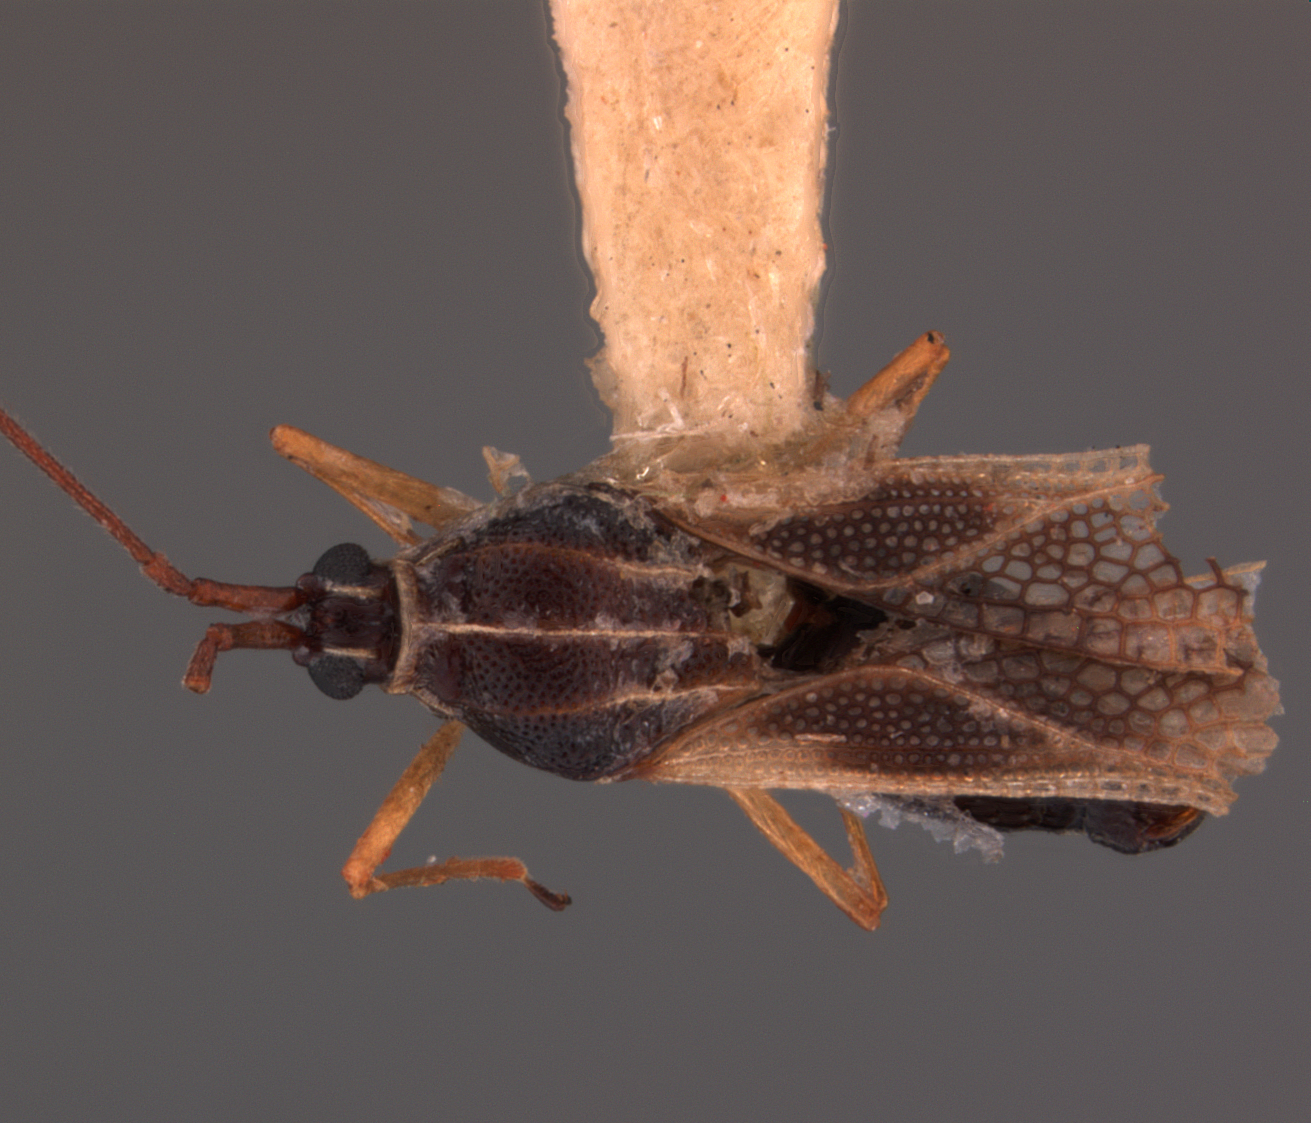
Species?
Tigava ugandana
